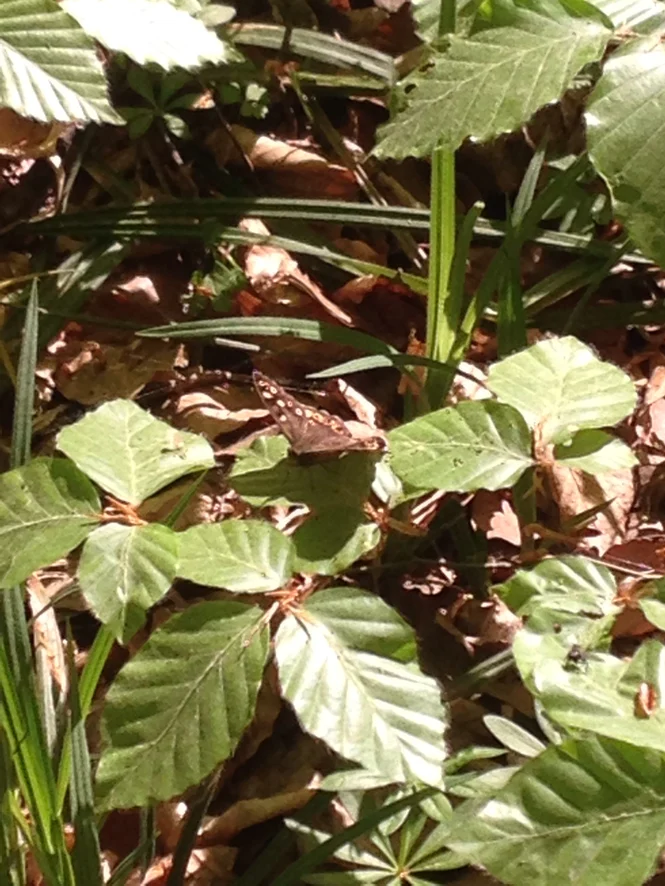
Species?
Pararge aegeria
